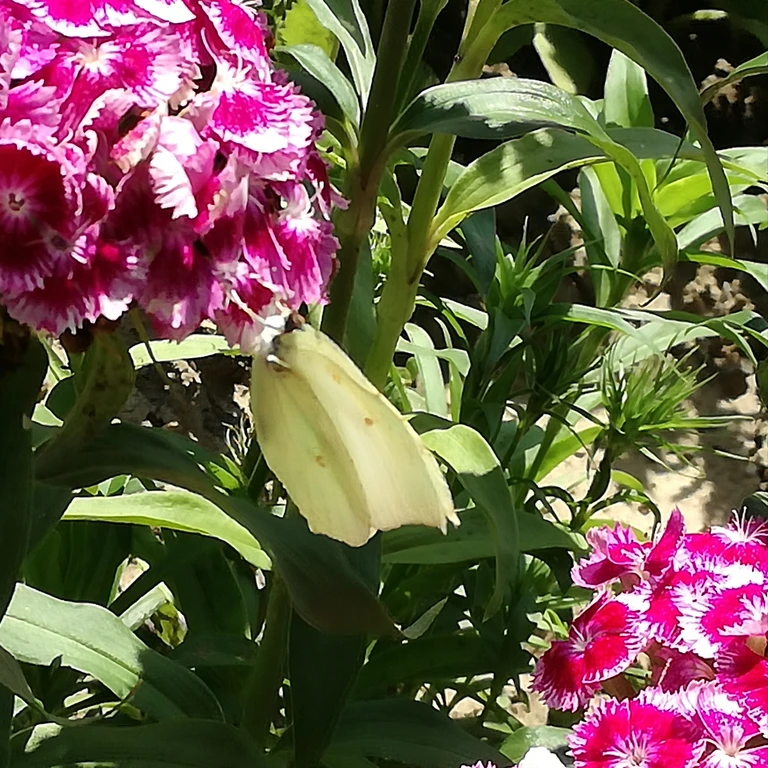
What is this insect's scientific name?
Gonepteryx rhamni
